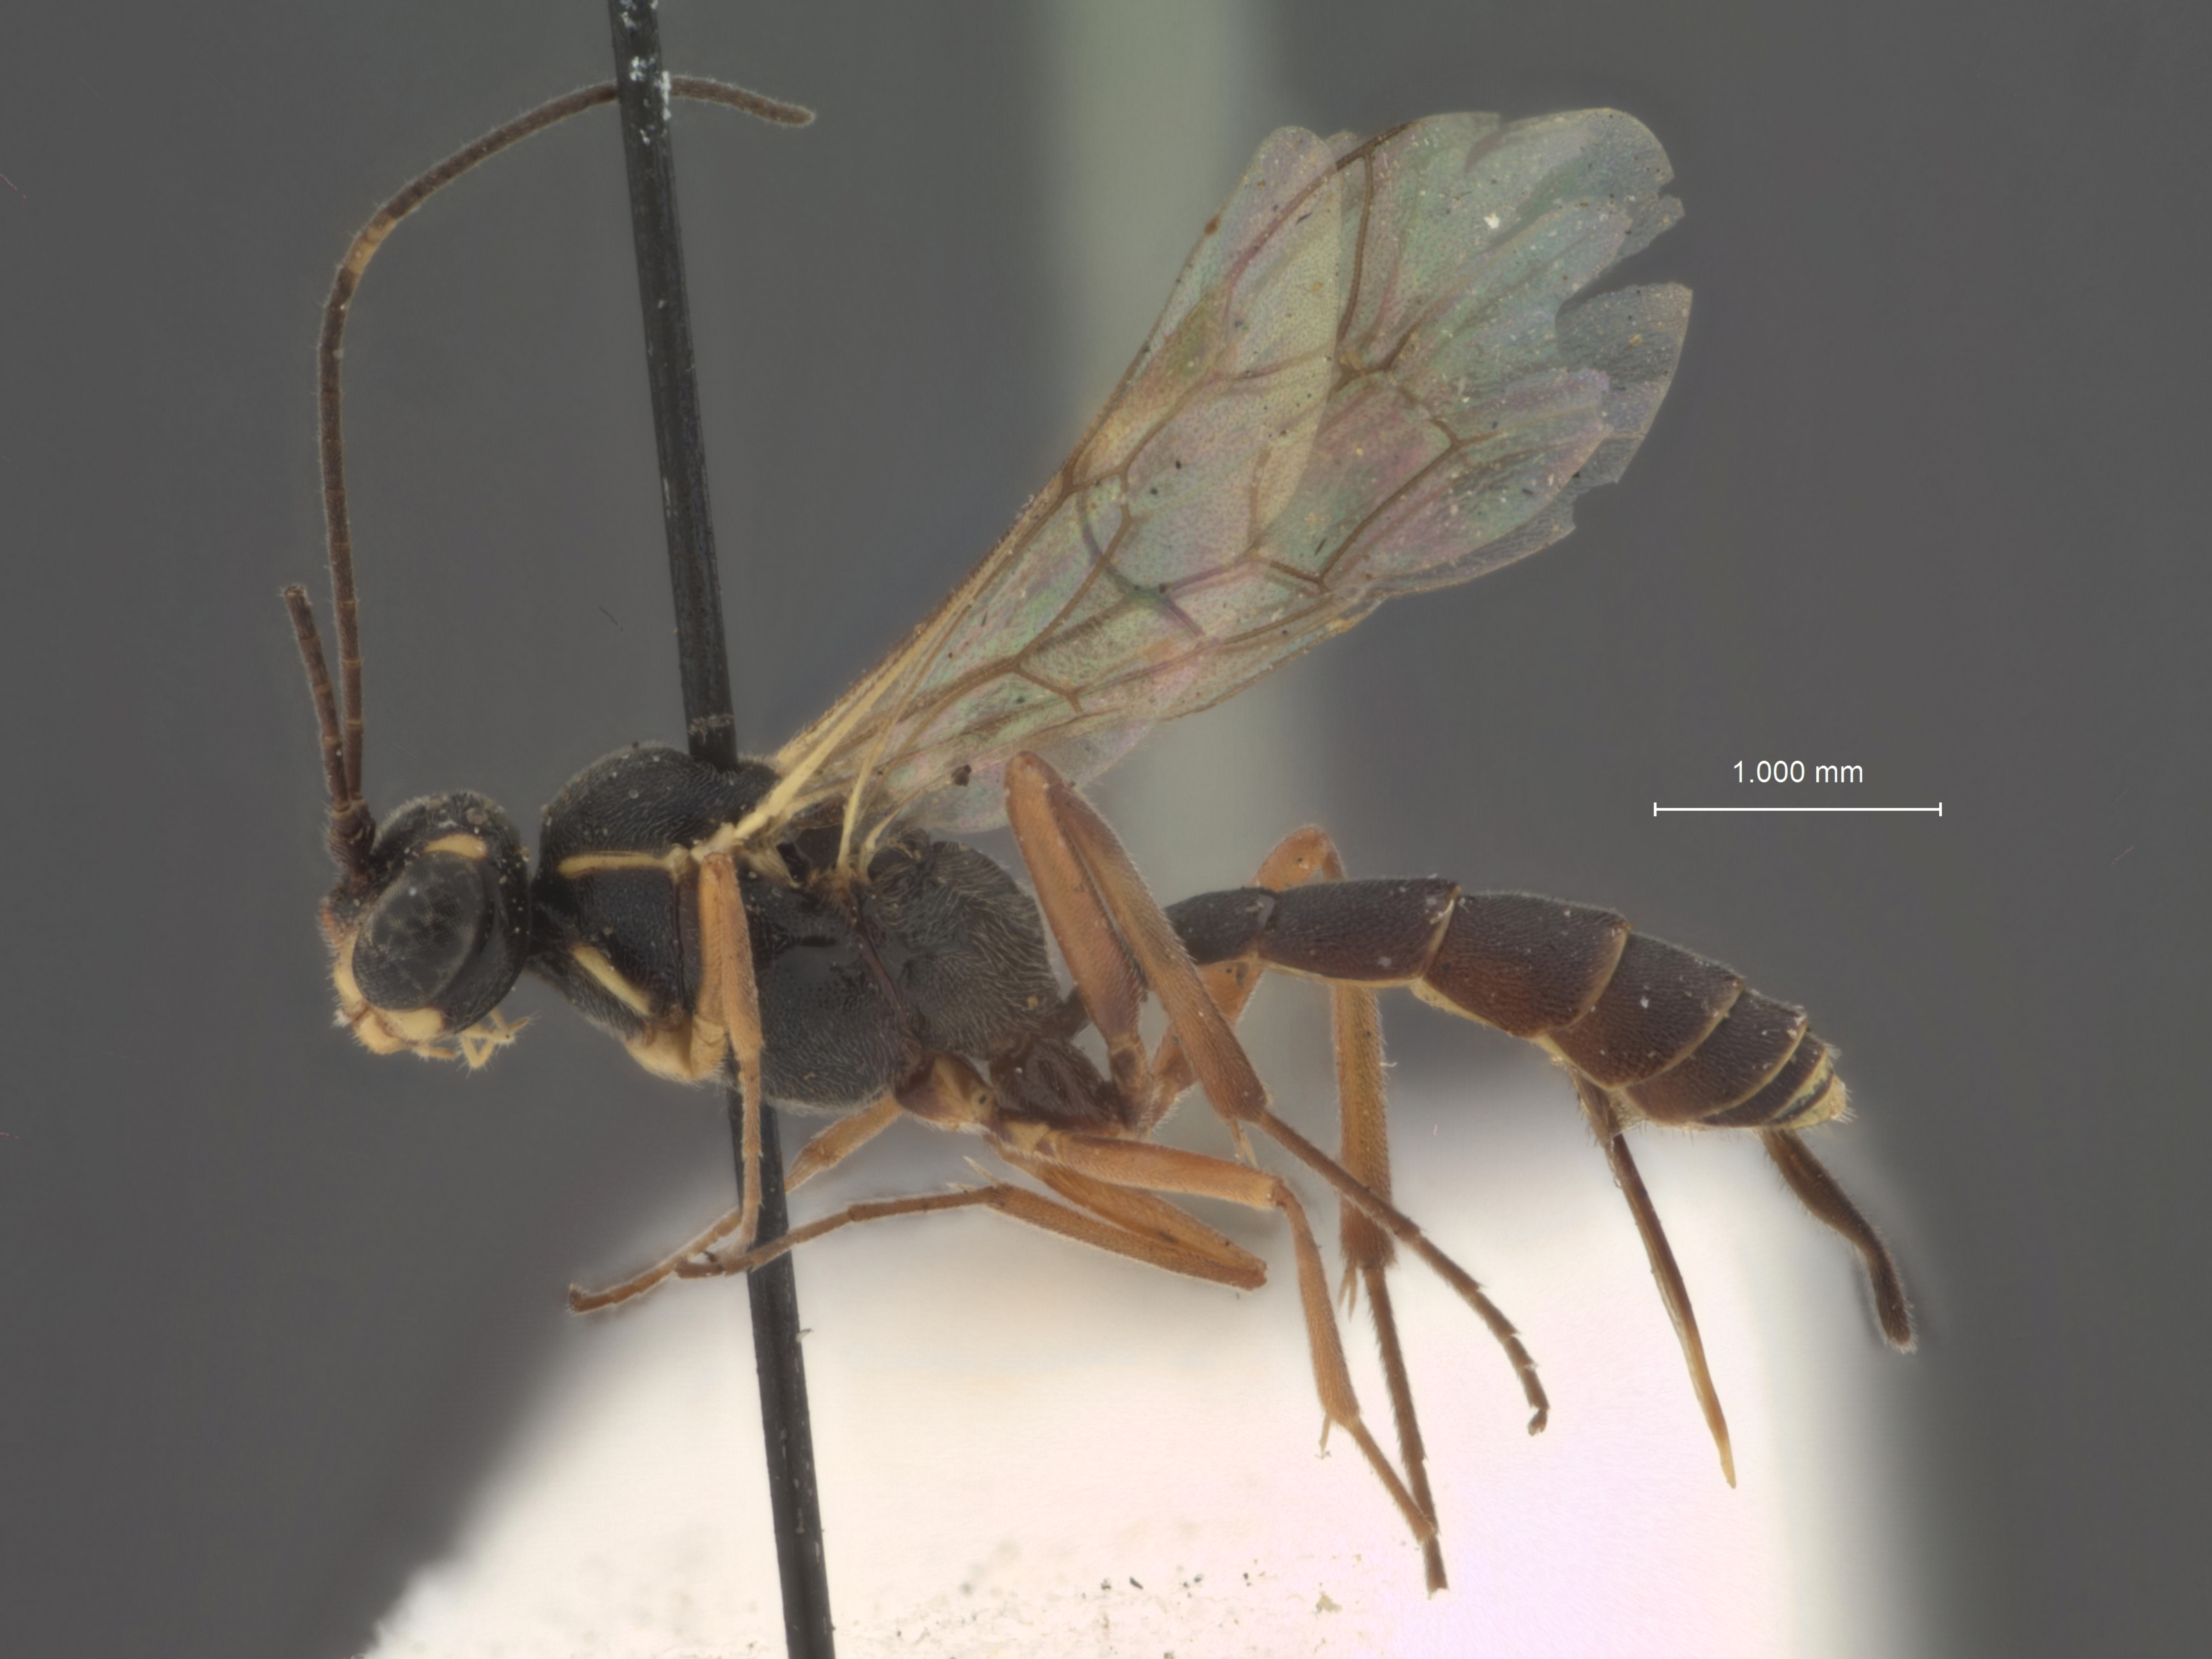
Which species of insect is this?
Neliopisthus niger
